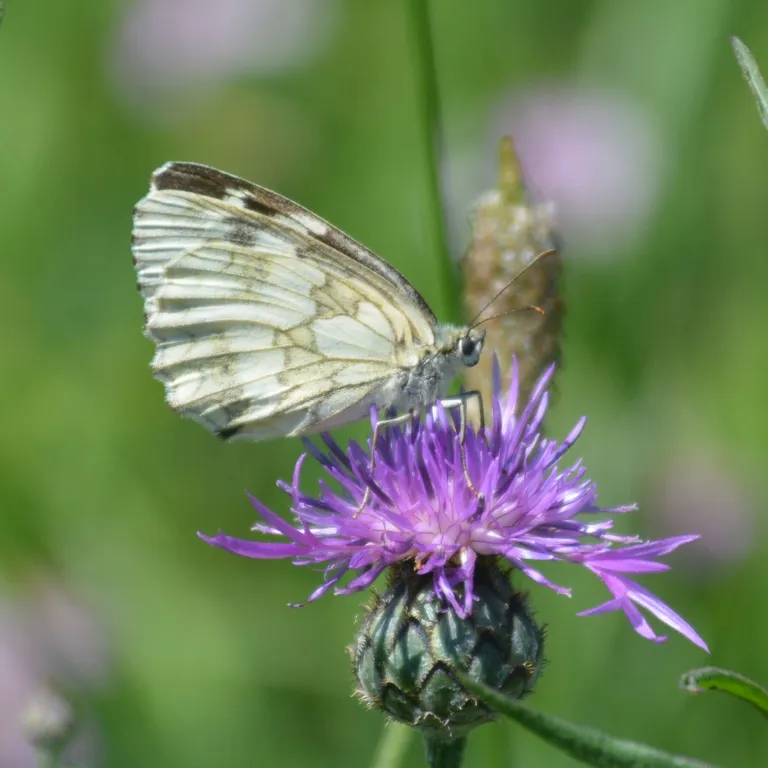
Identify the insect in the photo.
Melanargia galathea
